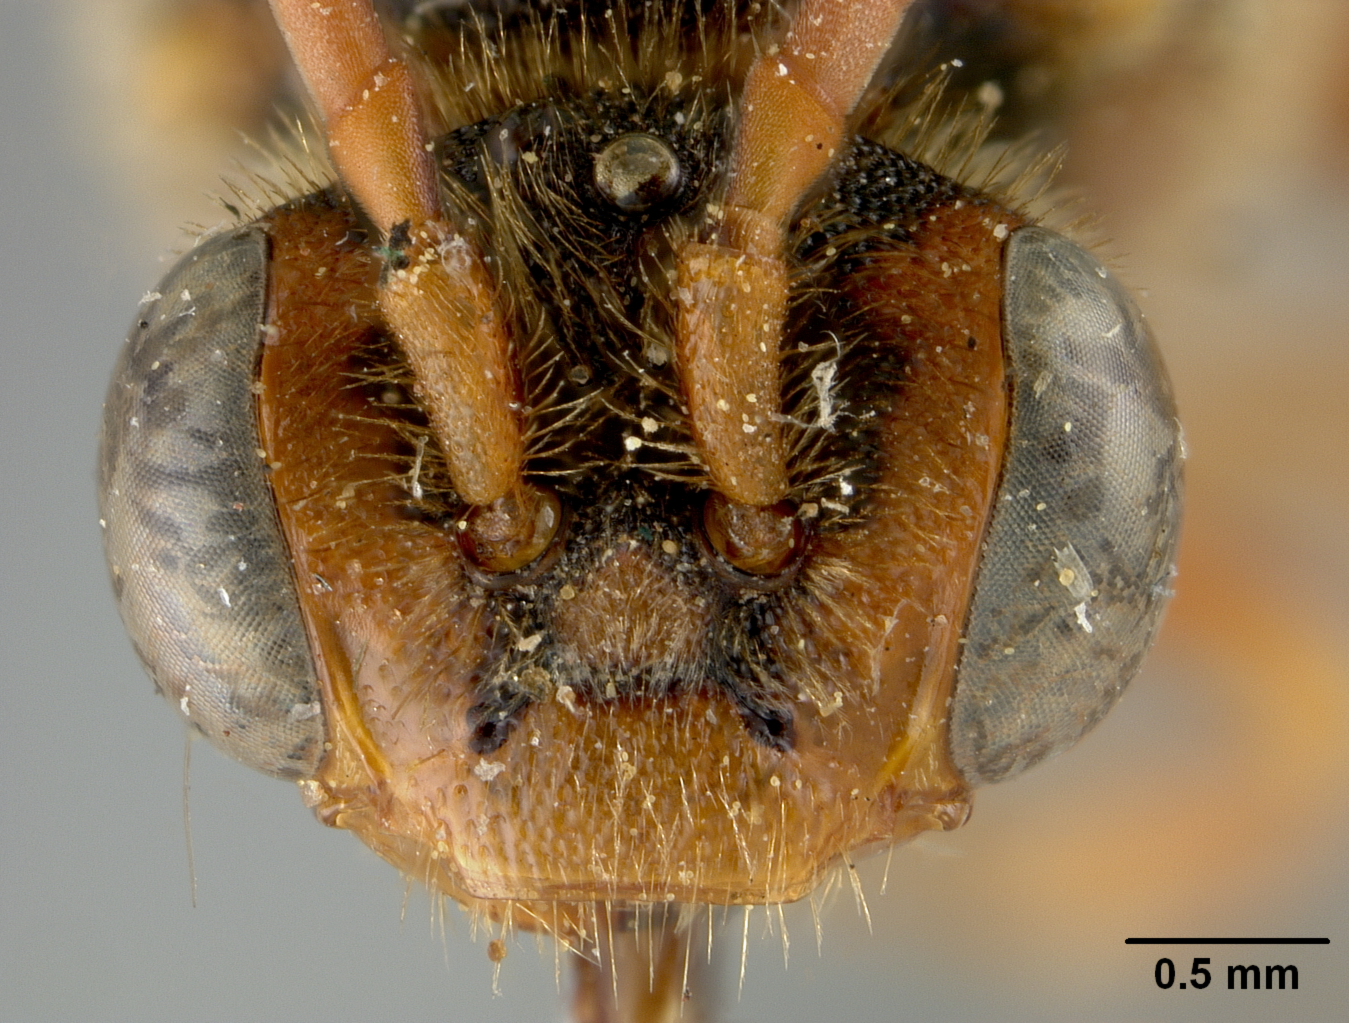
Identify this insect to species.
Nomada placitensis
